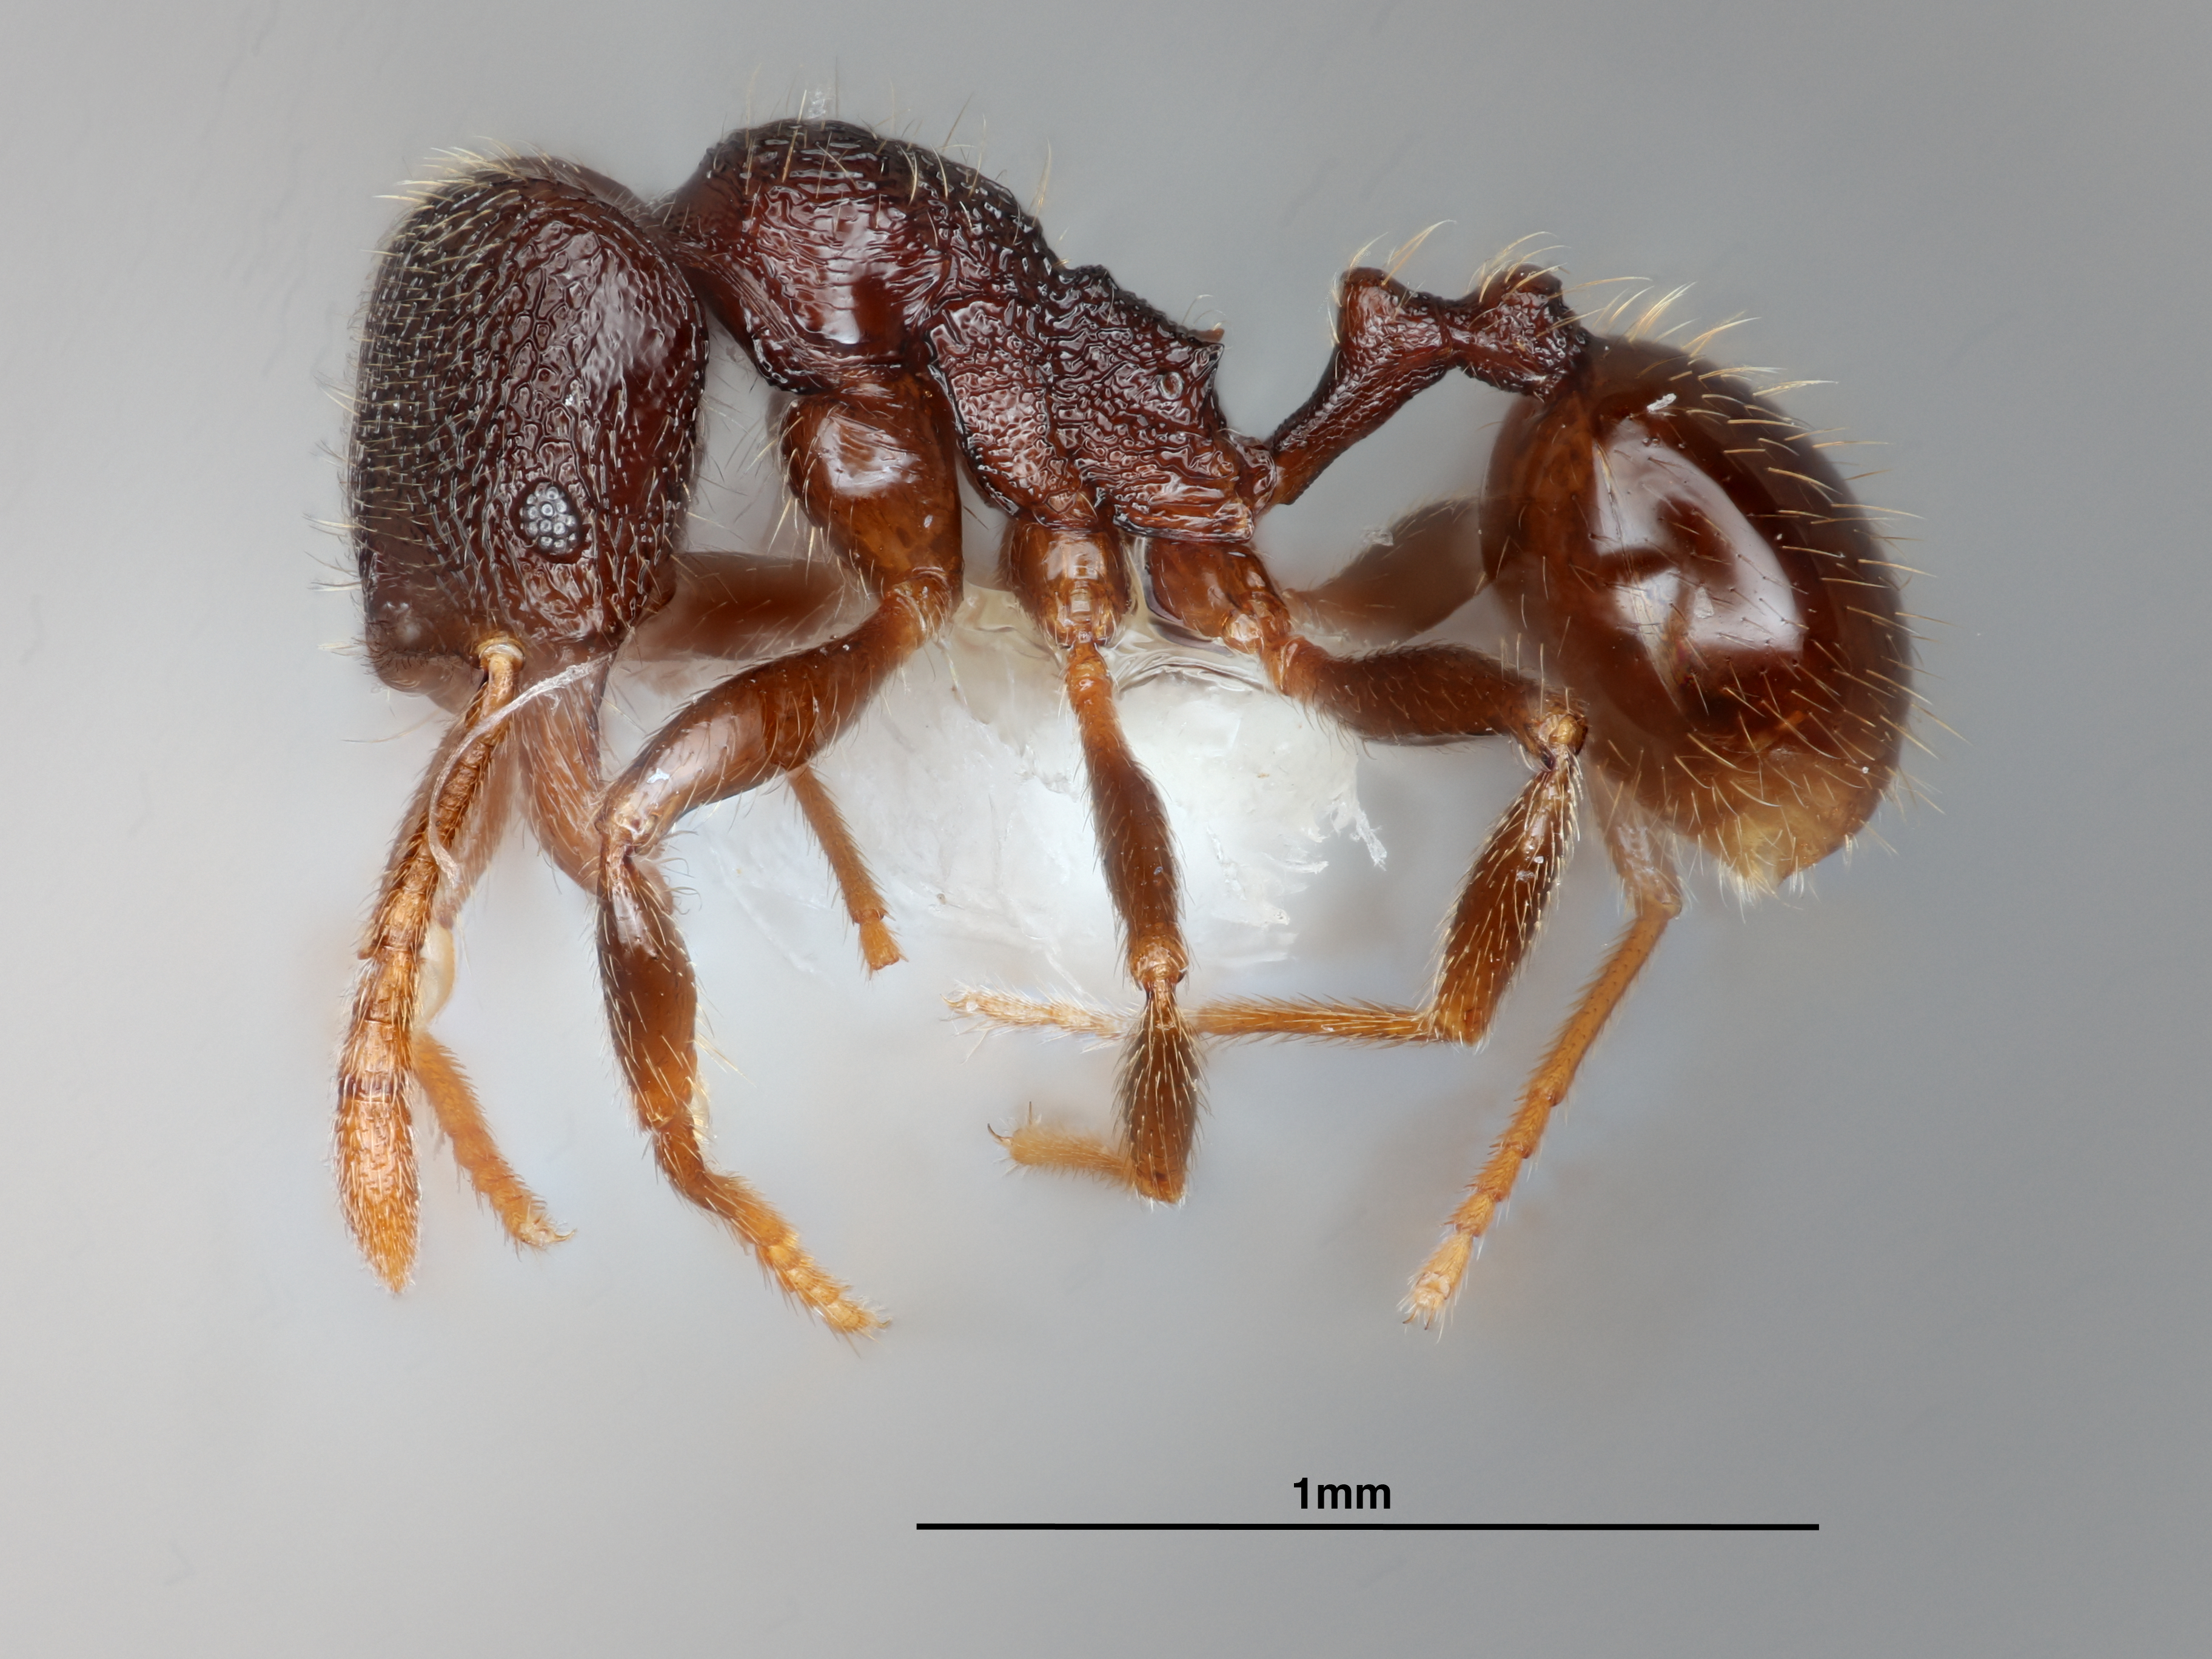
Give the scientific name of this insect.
Stenamma ignotum
